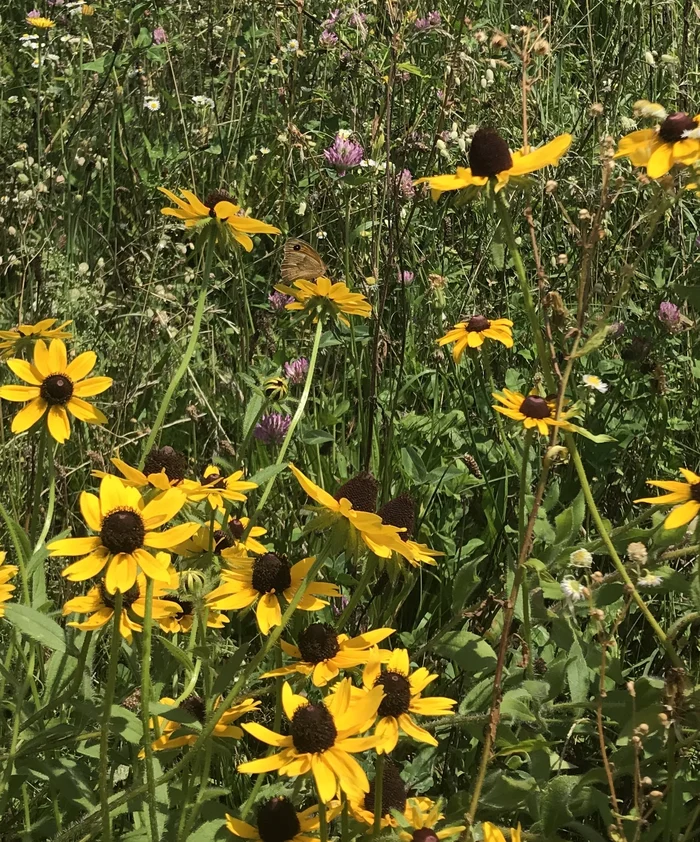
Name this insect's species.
Maniola jurtina
